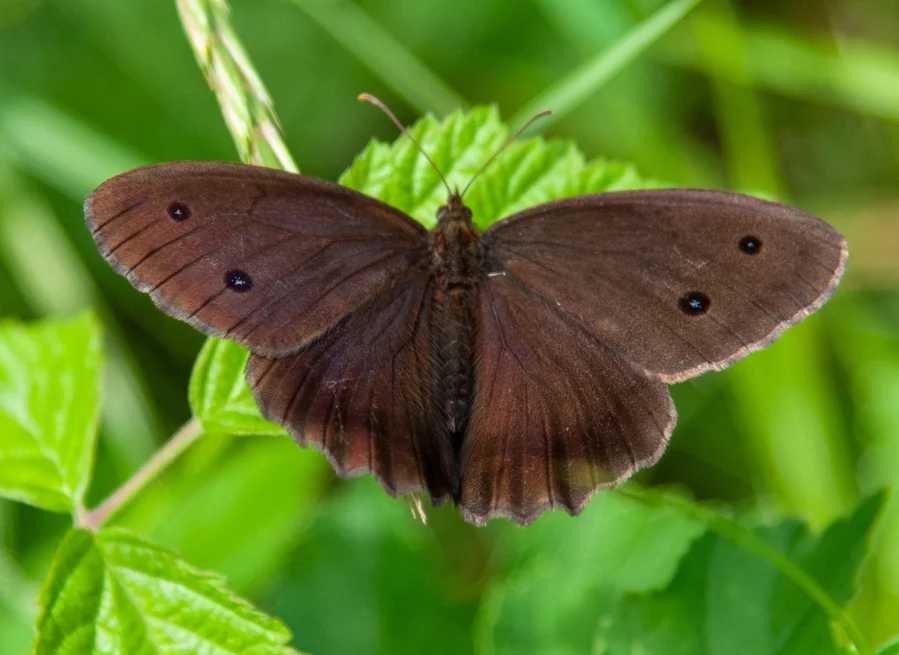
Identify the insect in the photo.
Minois dryas
